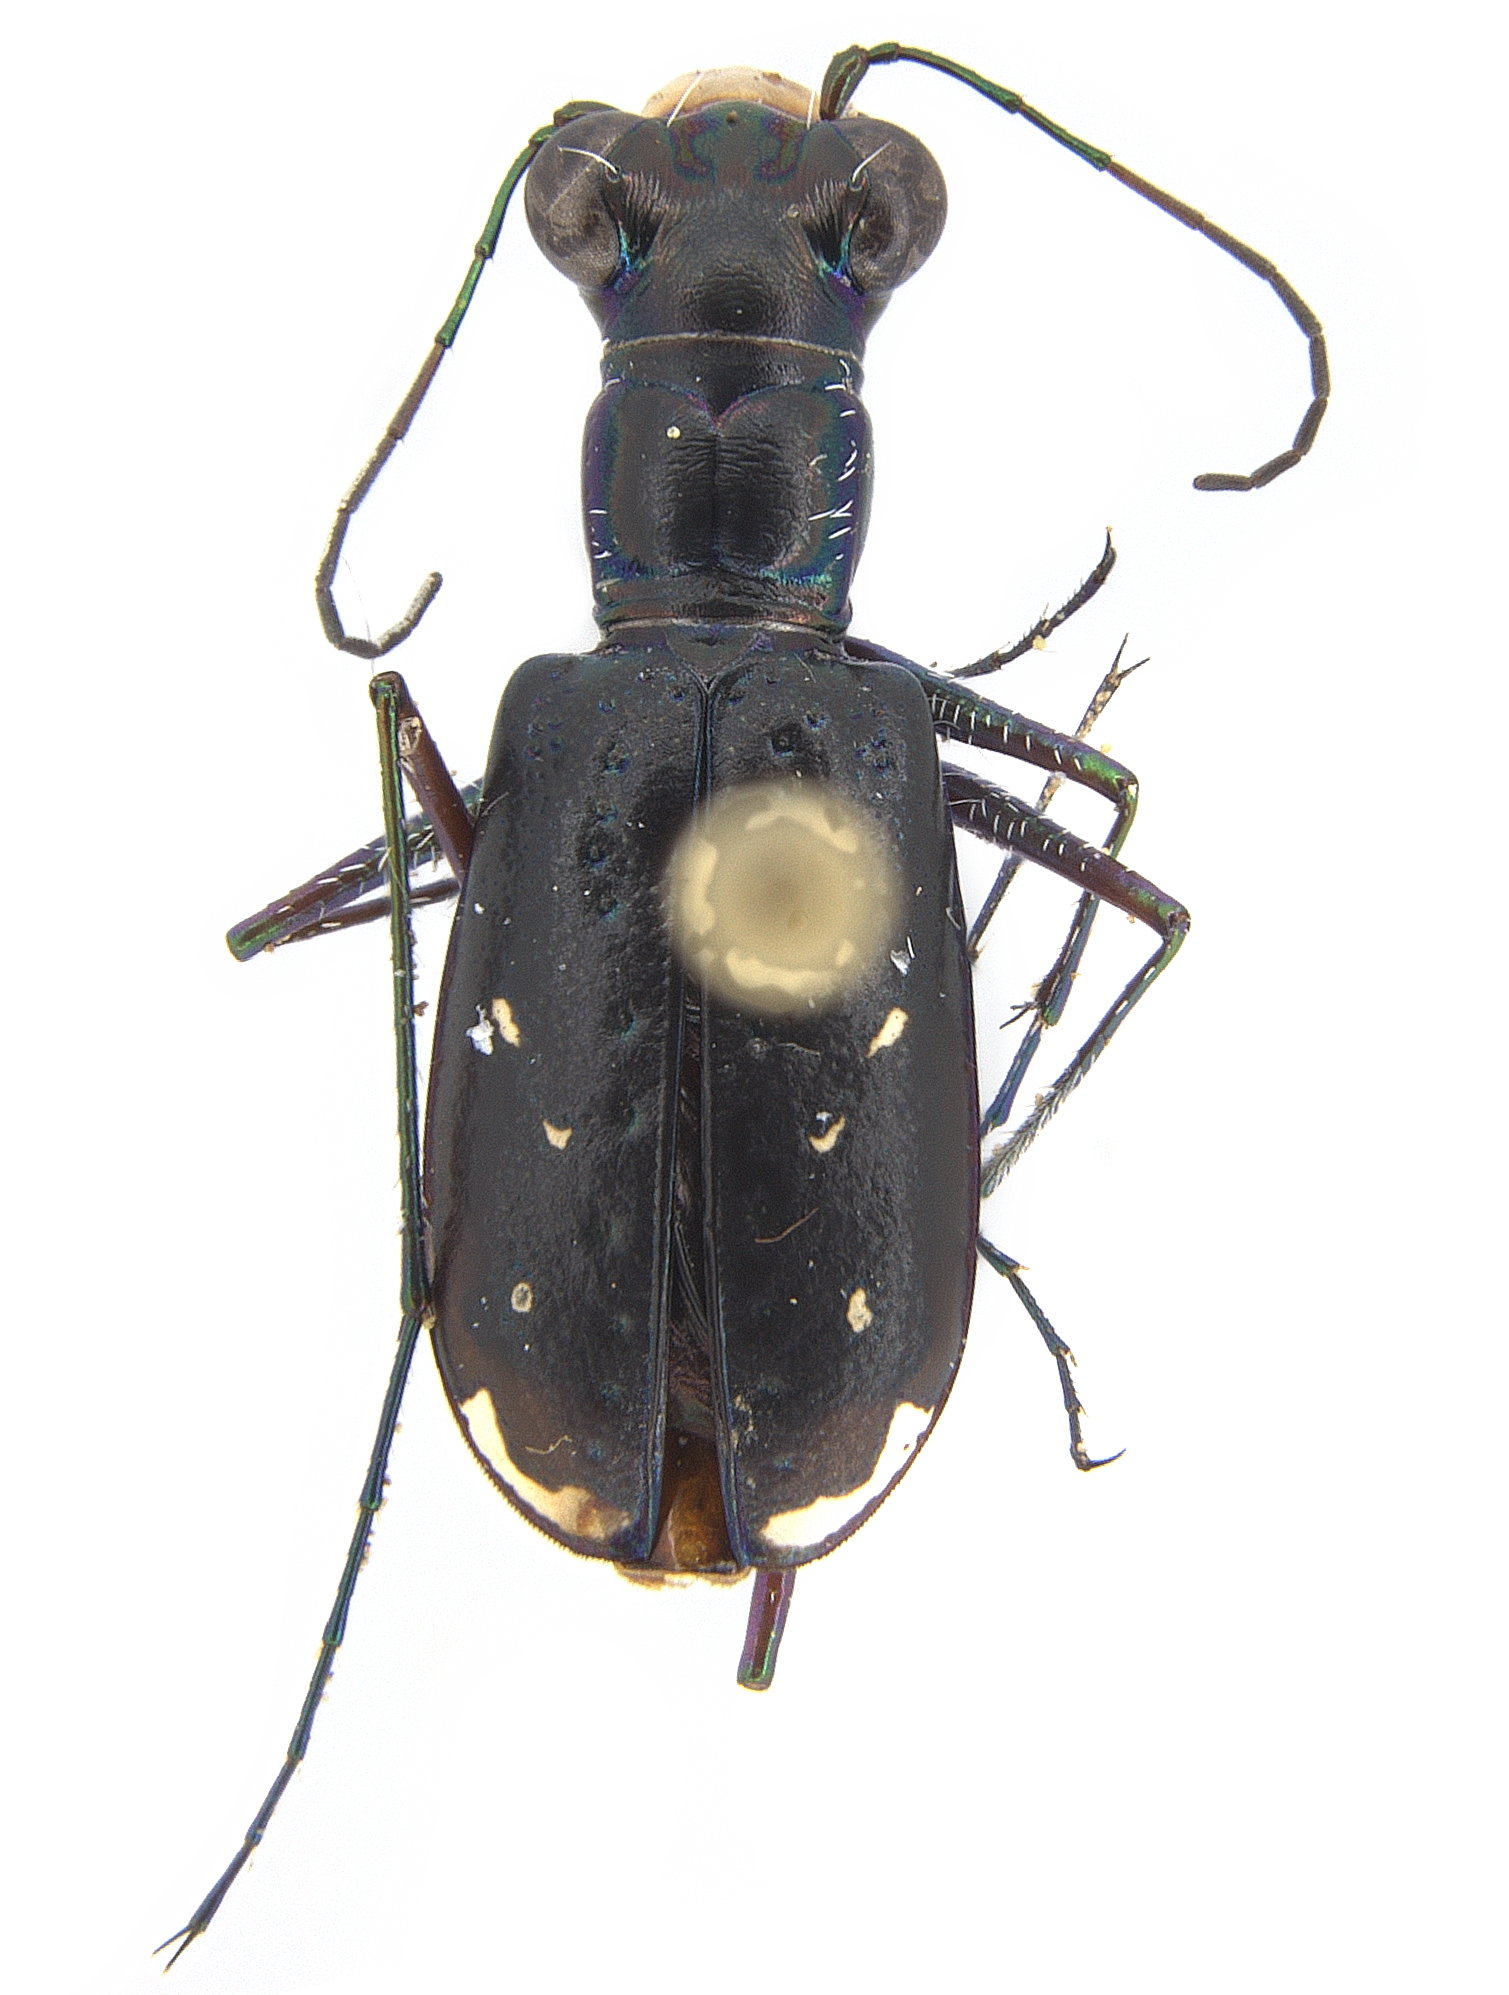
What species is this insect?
Cicindelidia abdominalis (also Cicindela abdominalis)
